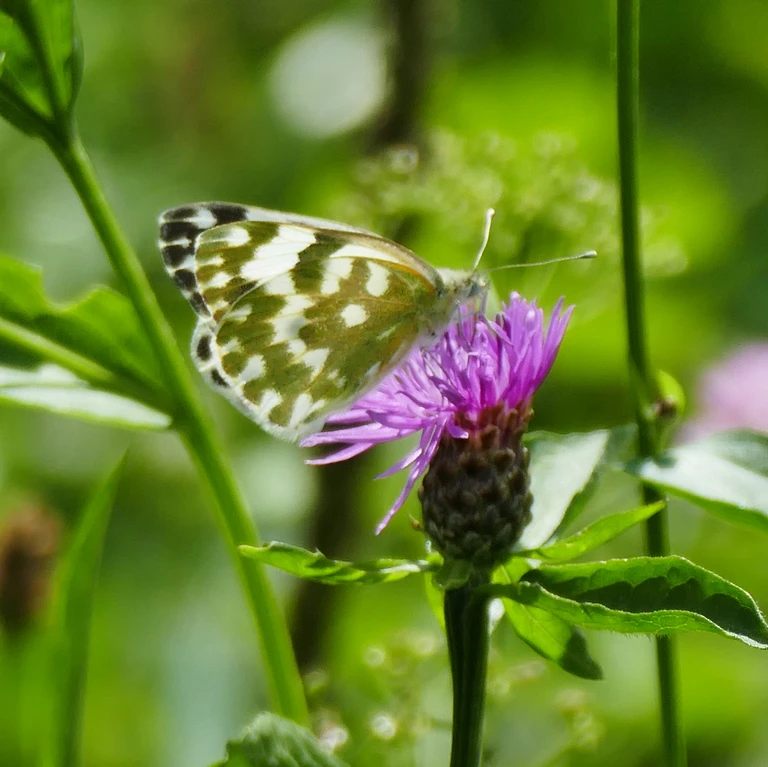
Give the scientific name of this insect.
Pontia edusa
